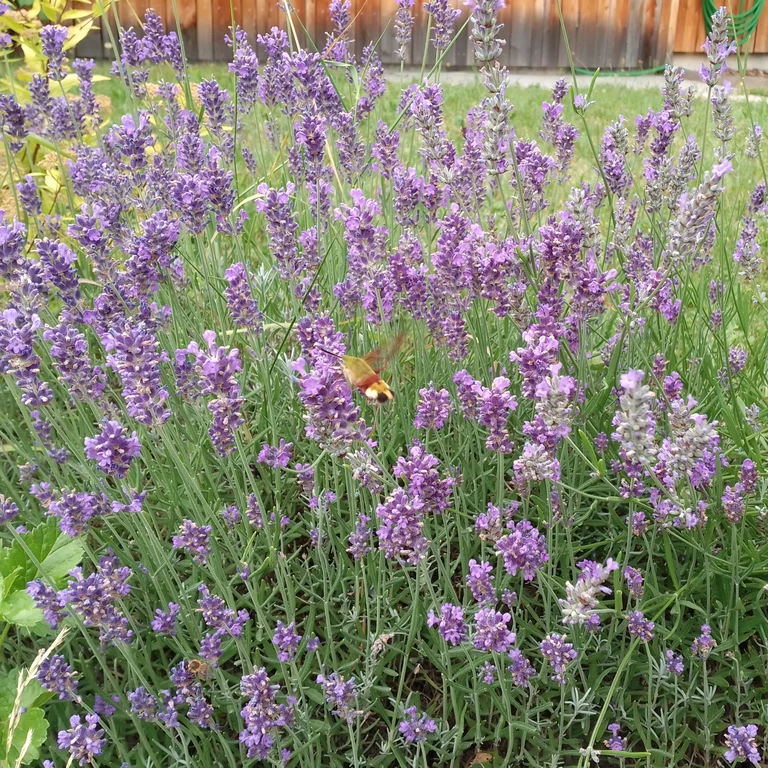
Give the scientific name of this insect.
Hemaris fuciformis
